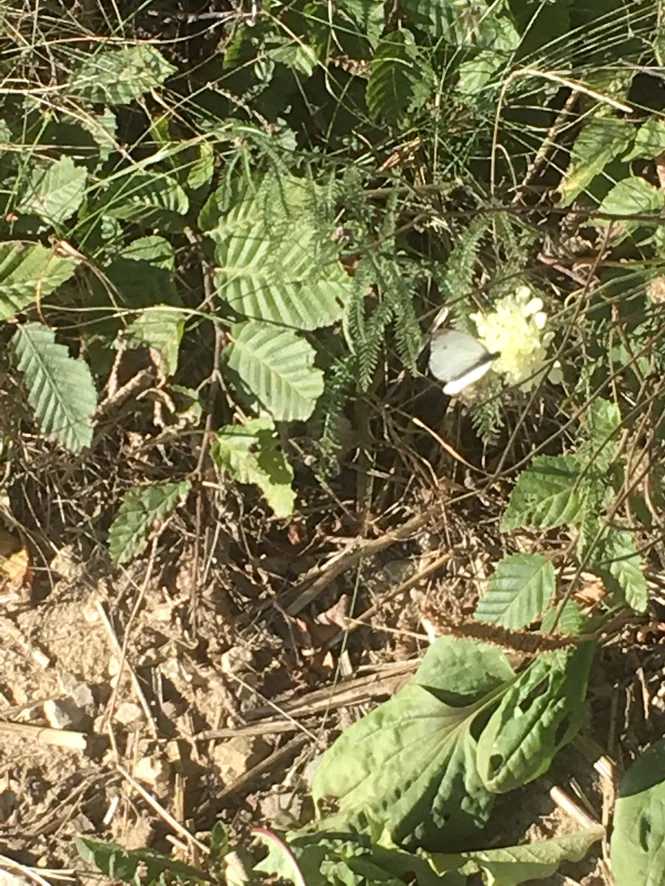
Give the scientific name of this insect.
Pieris napi
